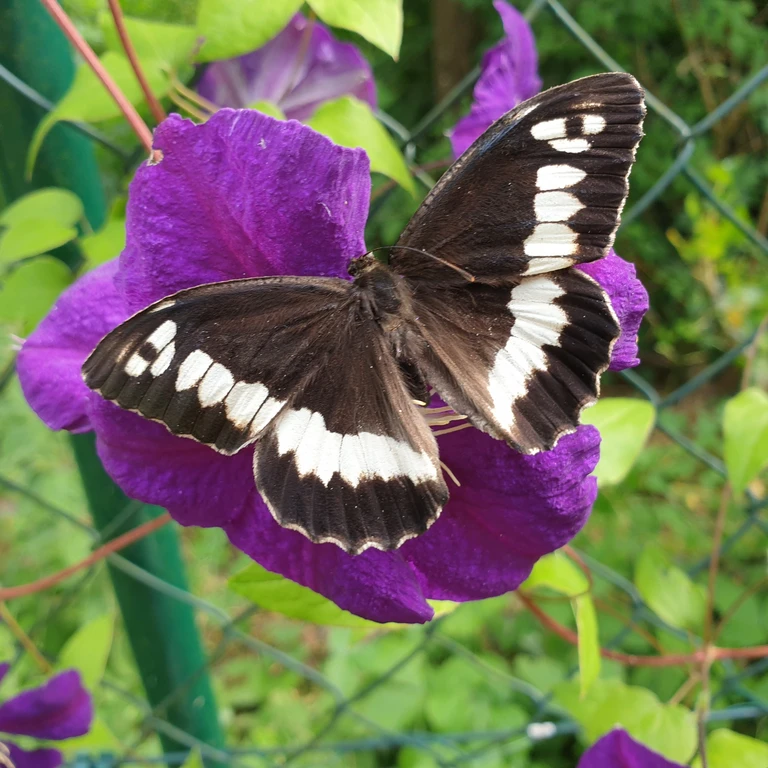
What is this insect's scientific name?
Brintesia circe
